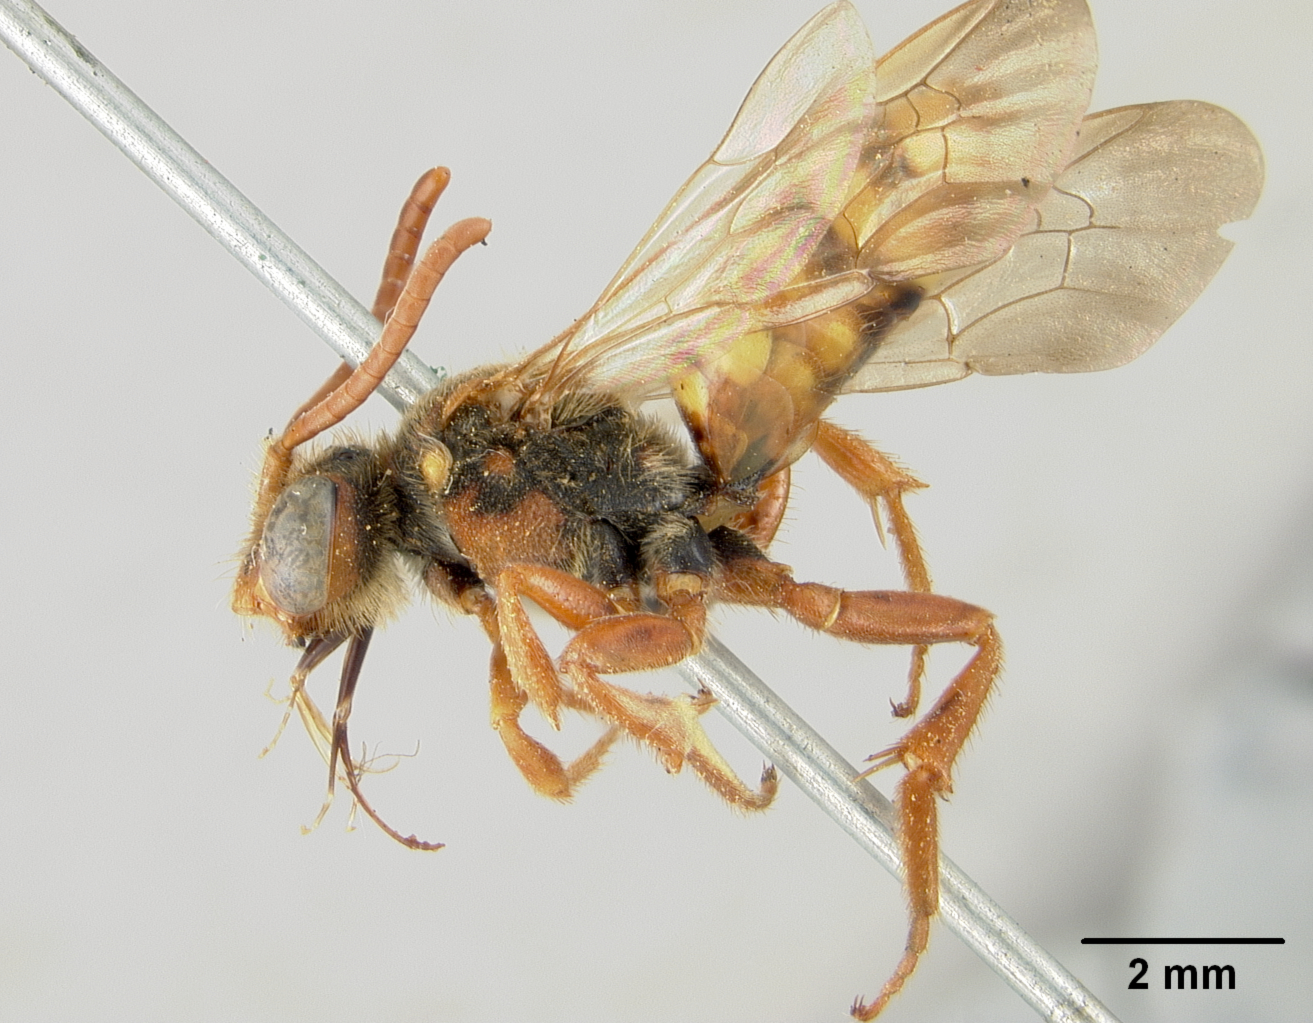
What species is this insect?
Nomada placitensis
